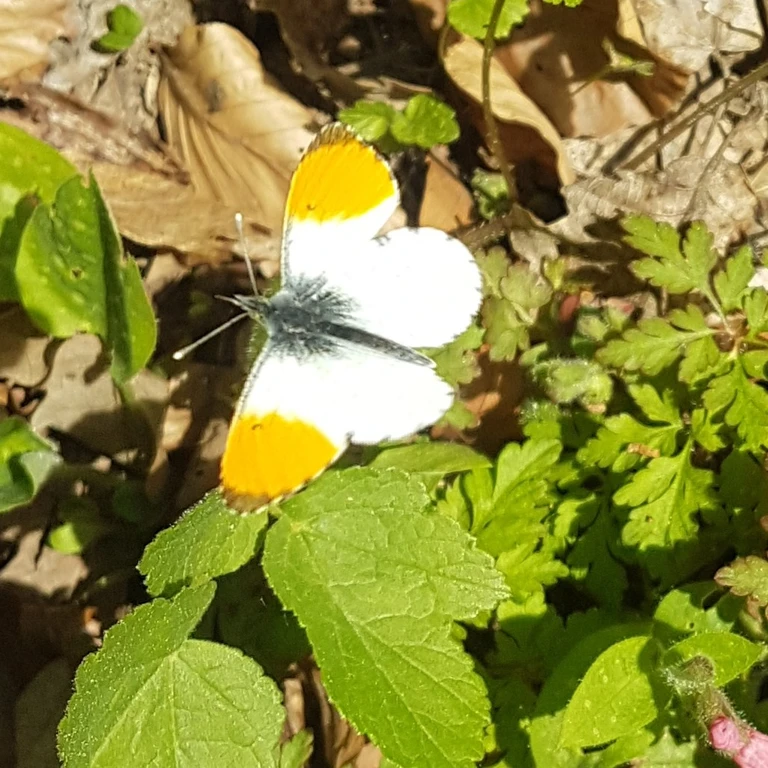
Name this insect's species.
Anthocharis cardamines
